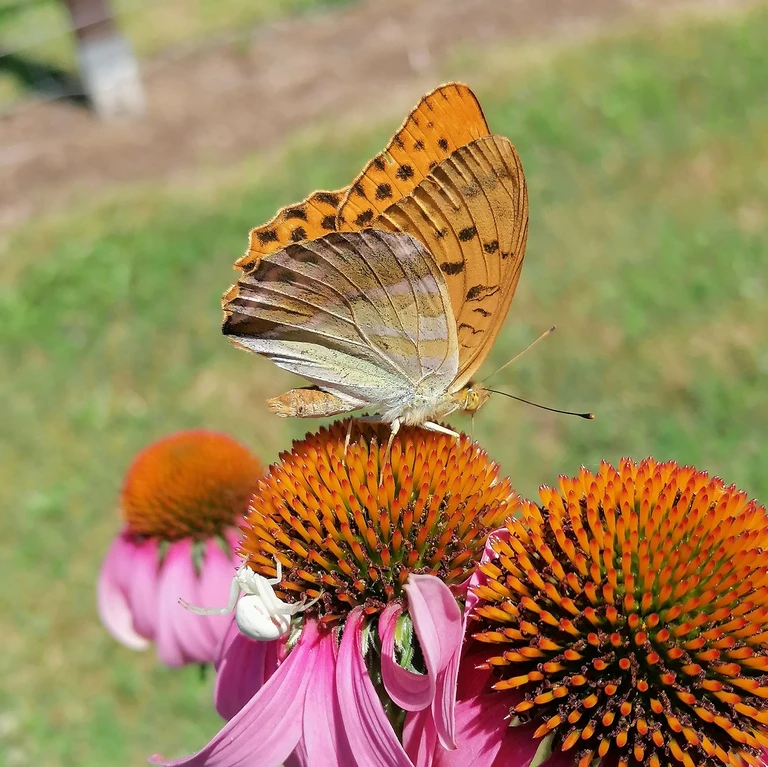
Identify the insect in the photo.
Argynnis paphia
